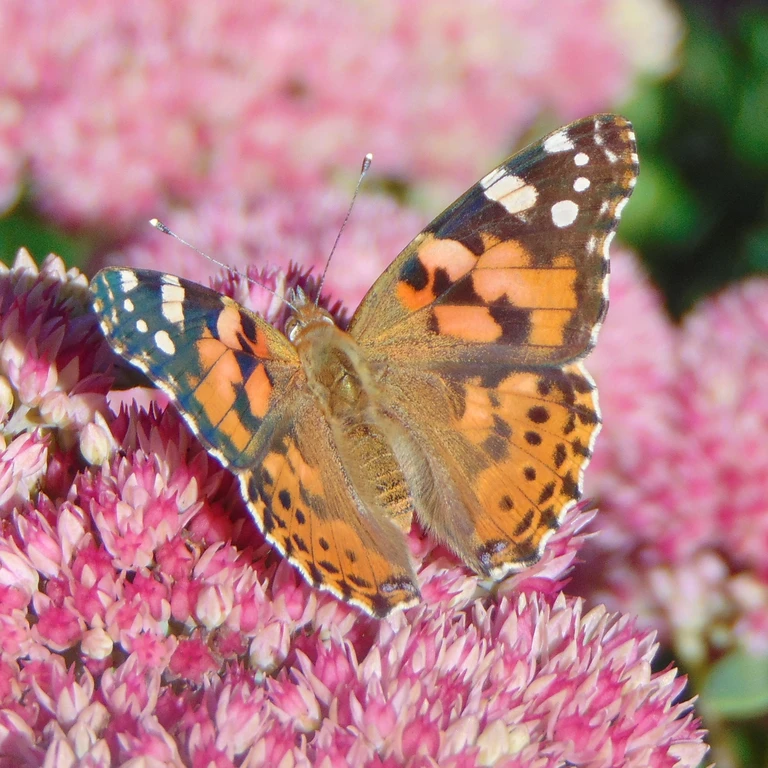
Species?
Vanessa cardui
